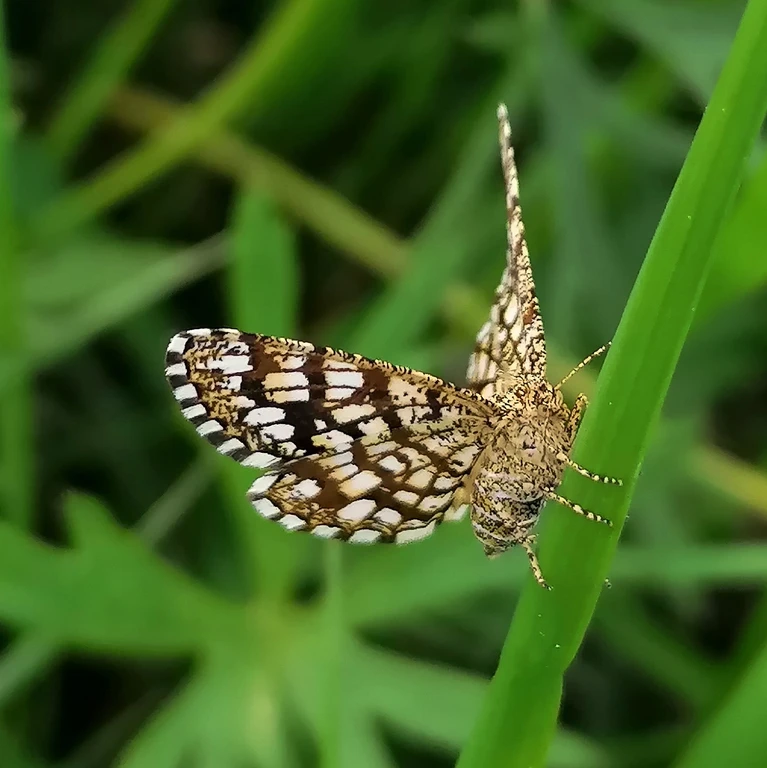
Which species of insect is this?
Chiasmia clathrata
